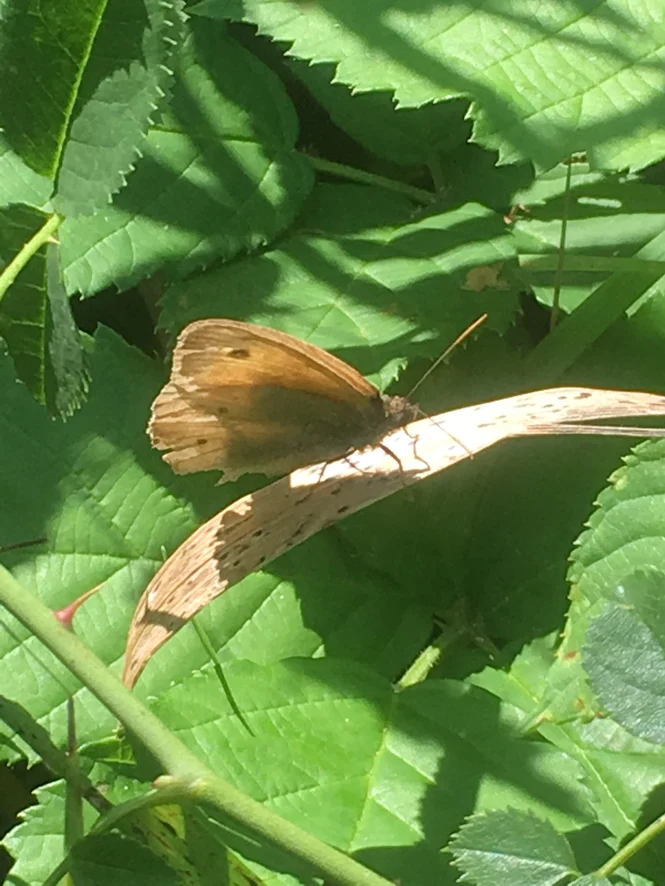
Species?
Maniola jurtina
